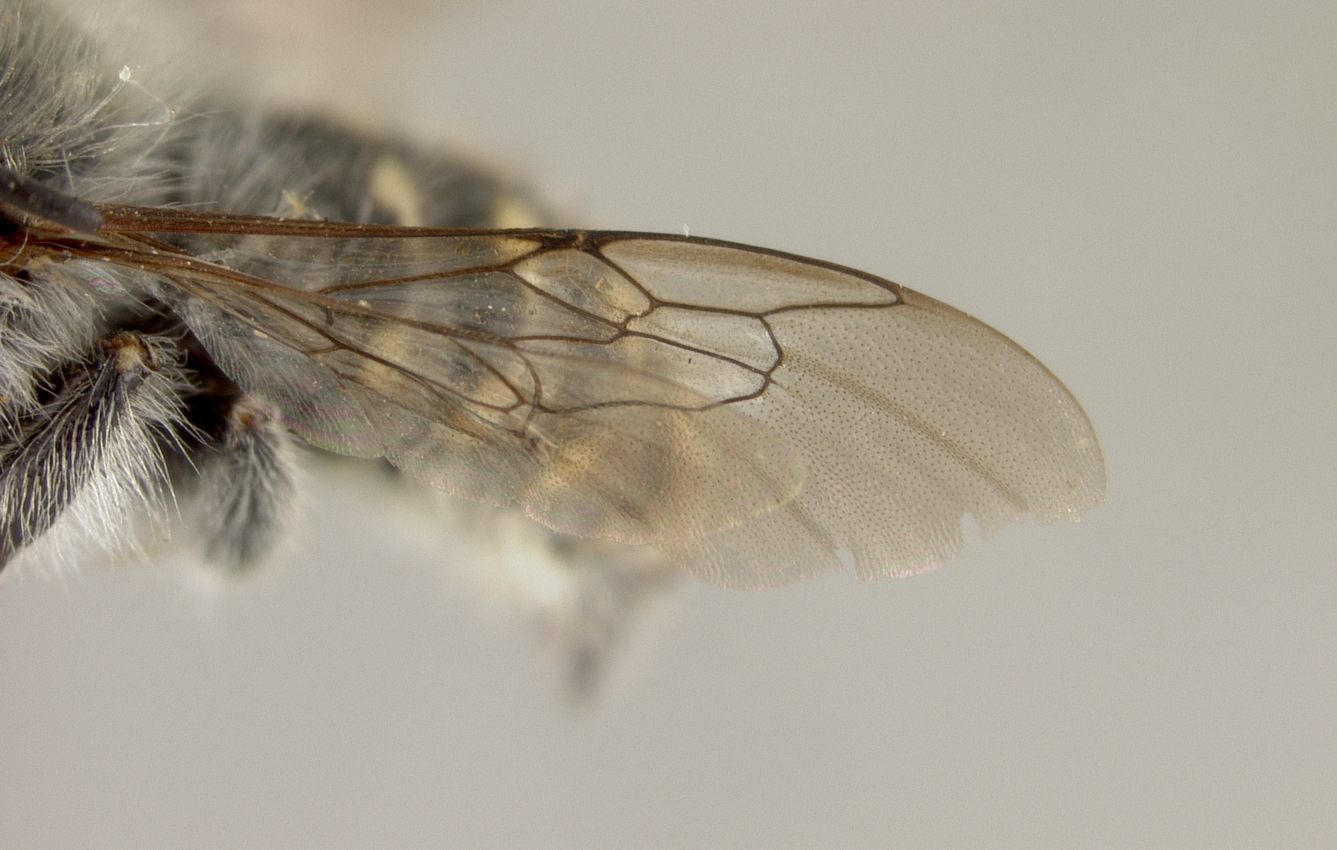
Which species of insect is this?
Anthidium philorum
